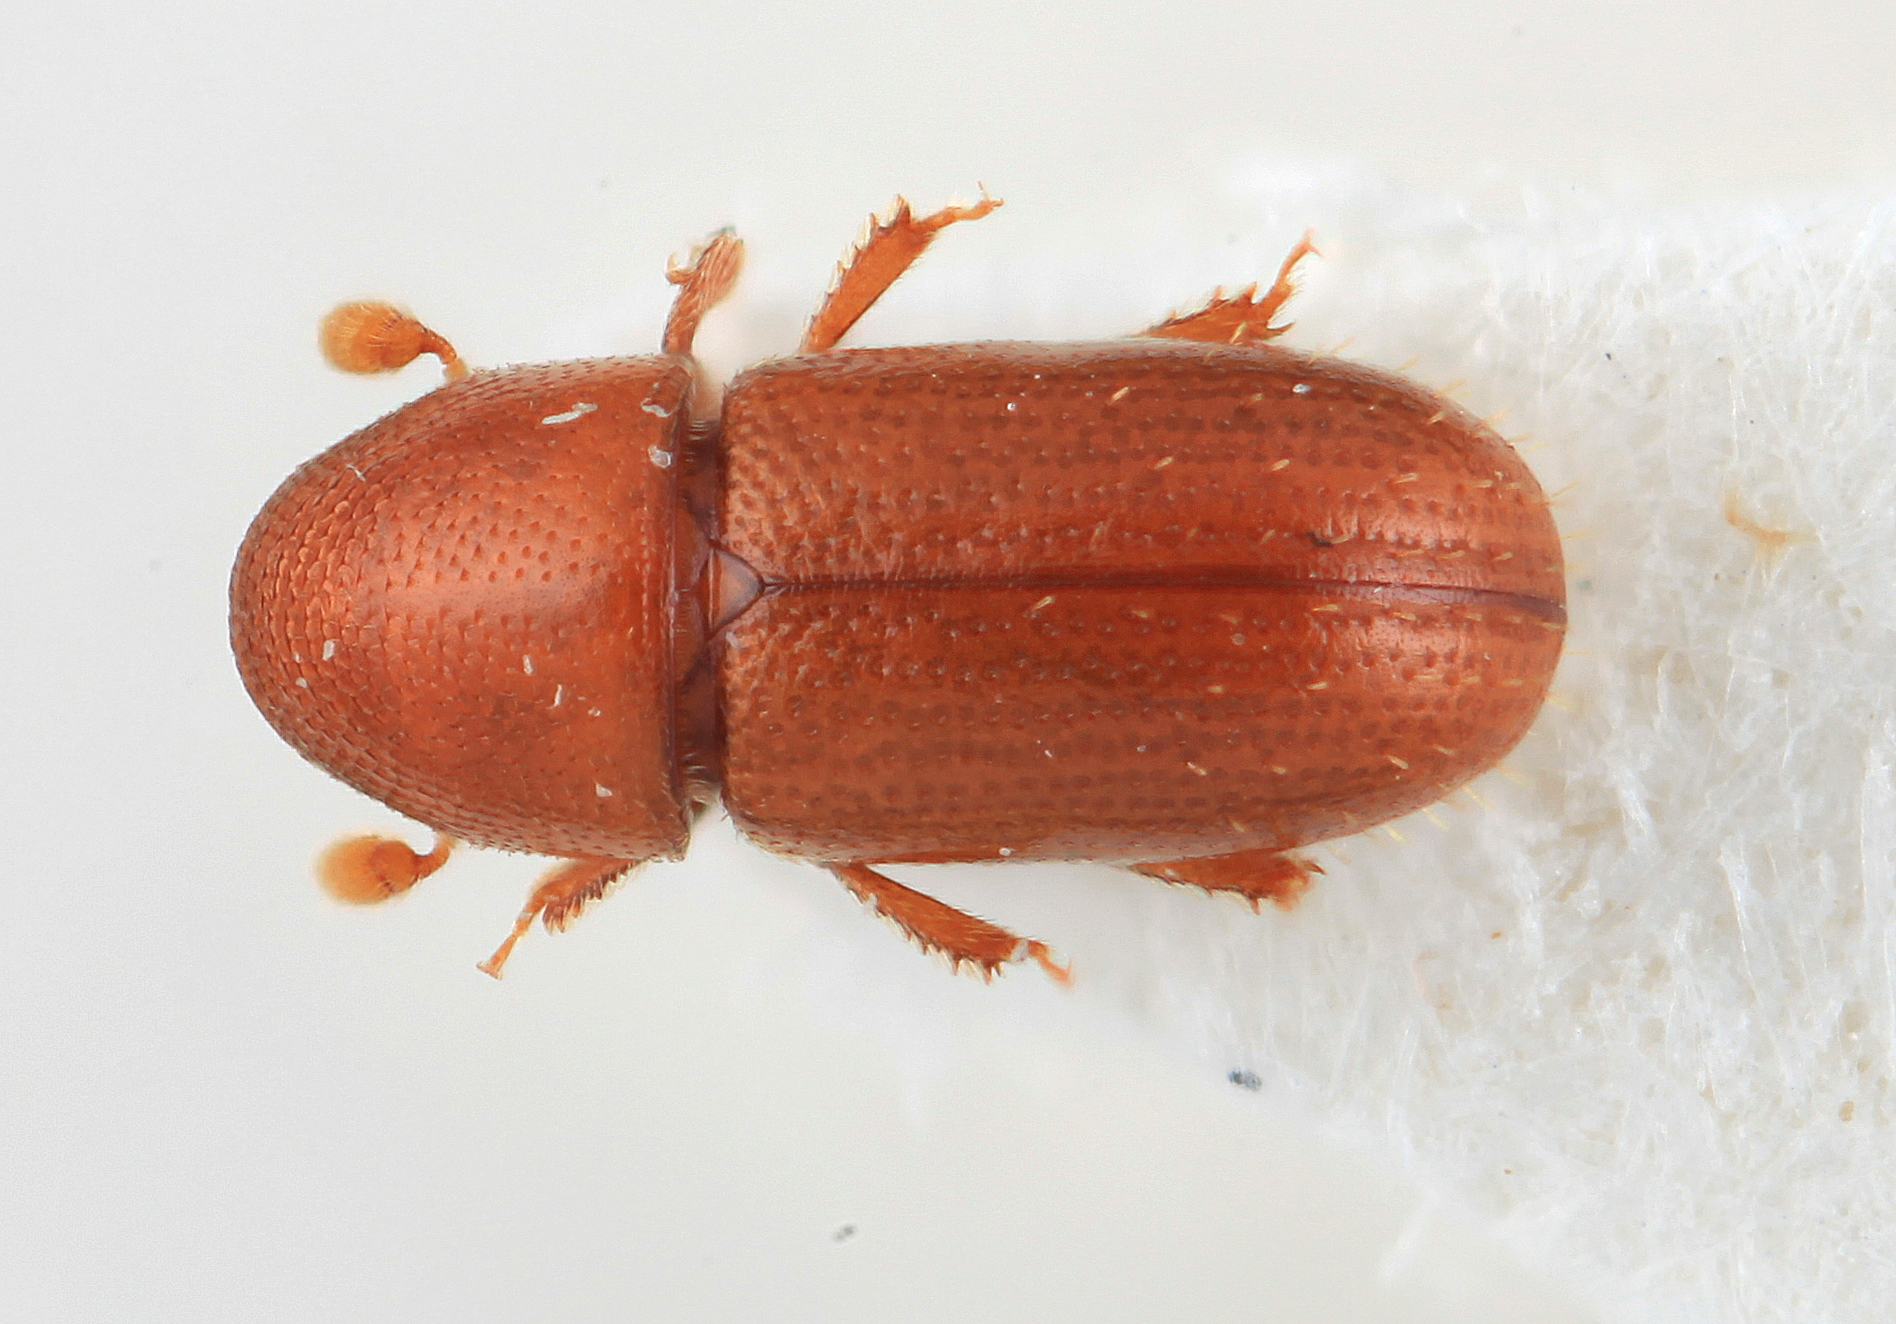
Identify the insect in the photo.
Araptus guyanensis
